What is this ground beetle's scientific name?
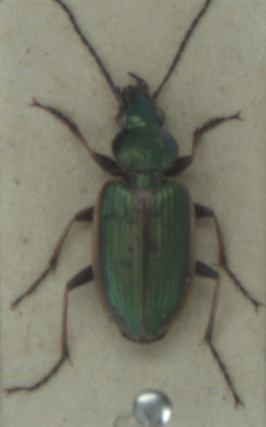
Agonum marginatum
